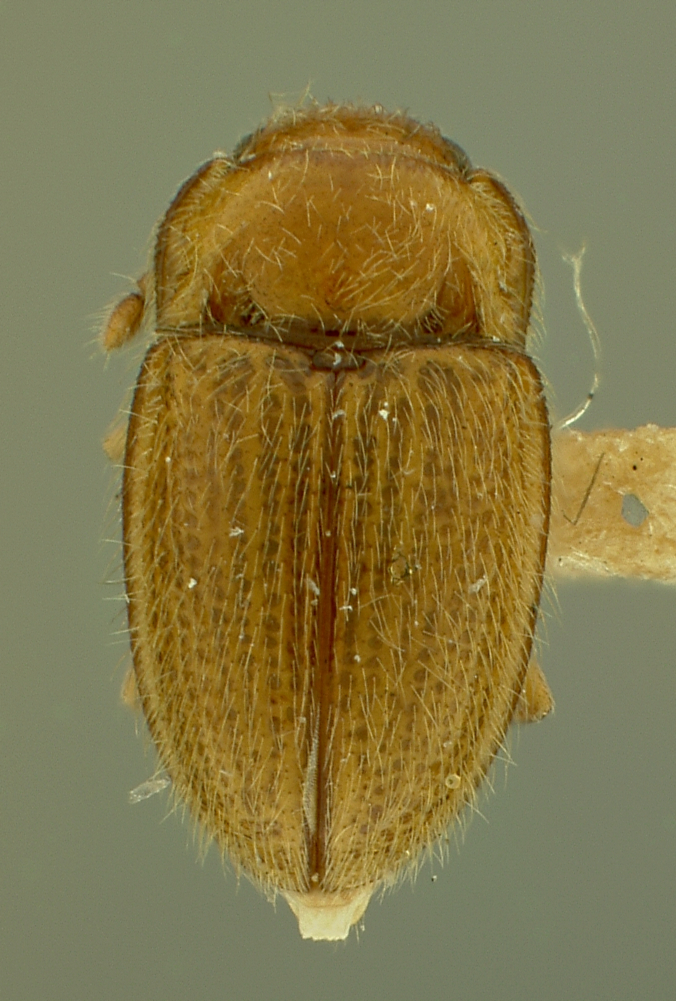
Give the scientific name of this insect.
Symbiotes pilosus
